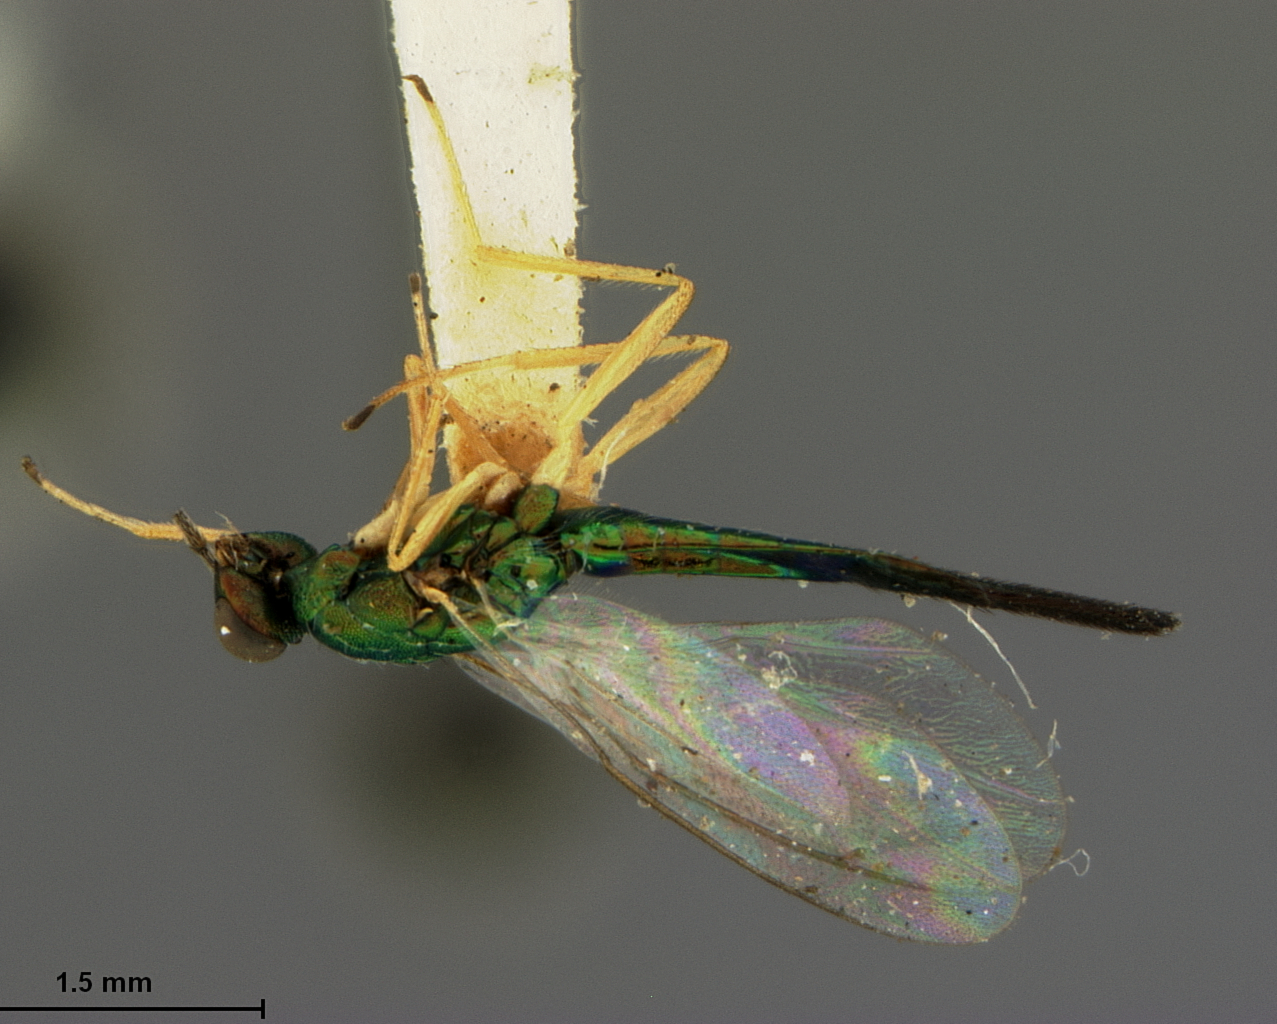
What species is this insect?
Sympiesis mikado
